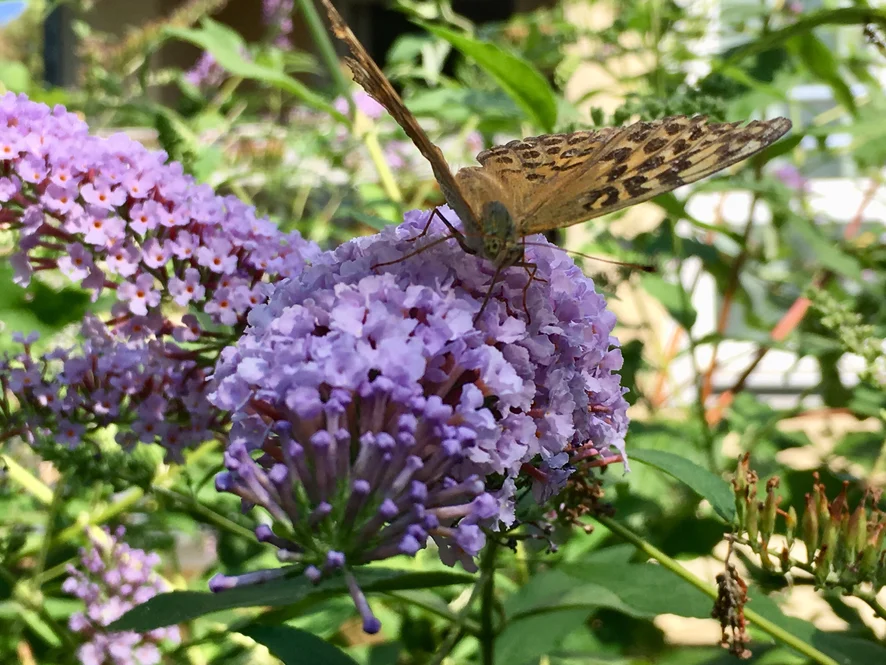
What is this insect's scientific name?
Argynnis paphia
